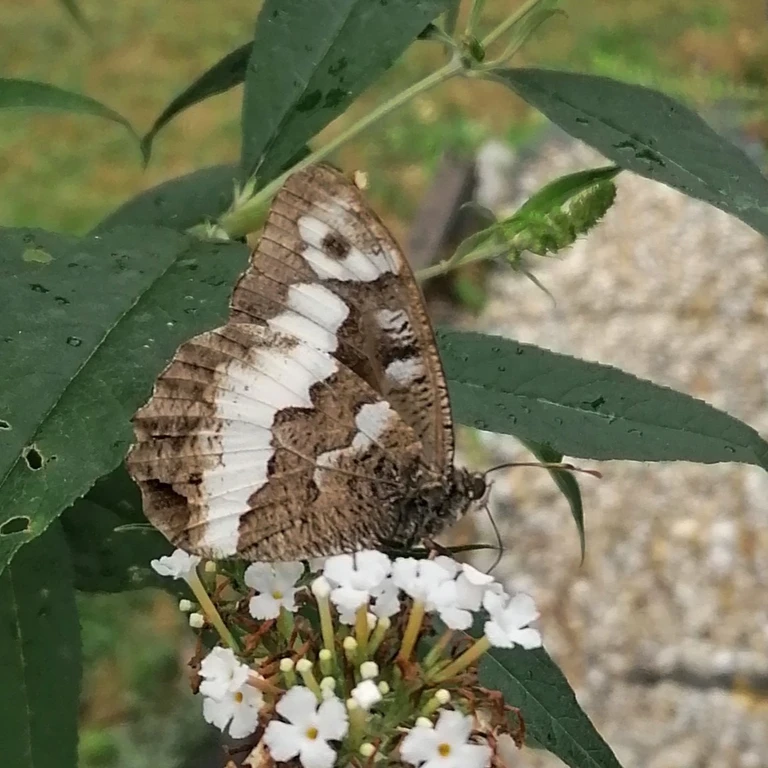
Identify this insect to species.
Brintesia circe
